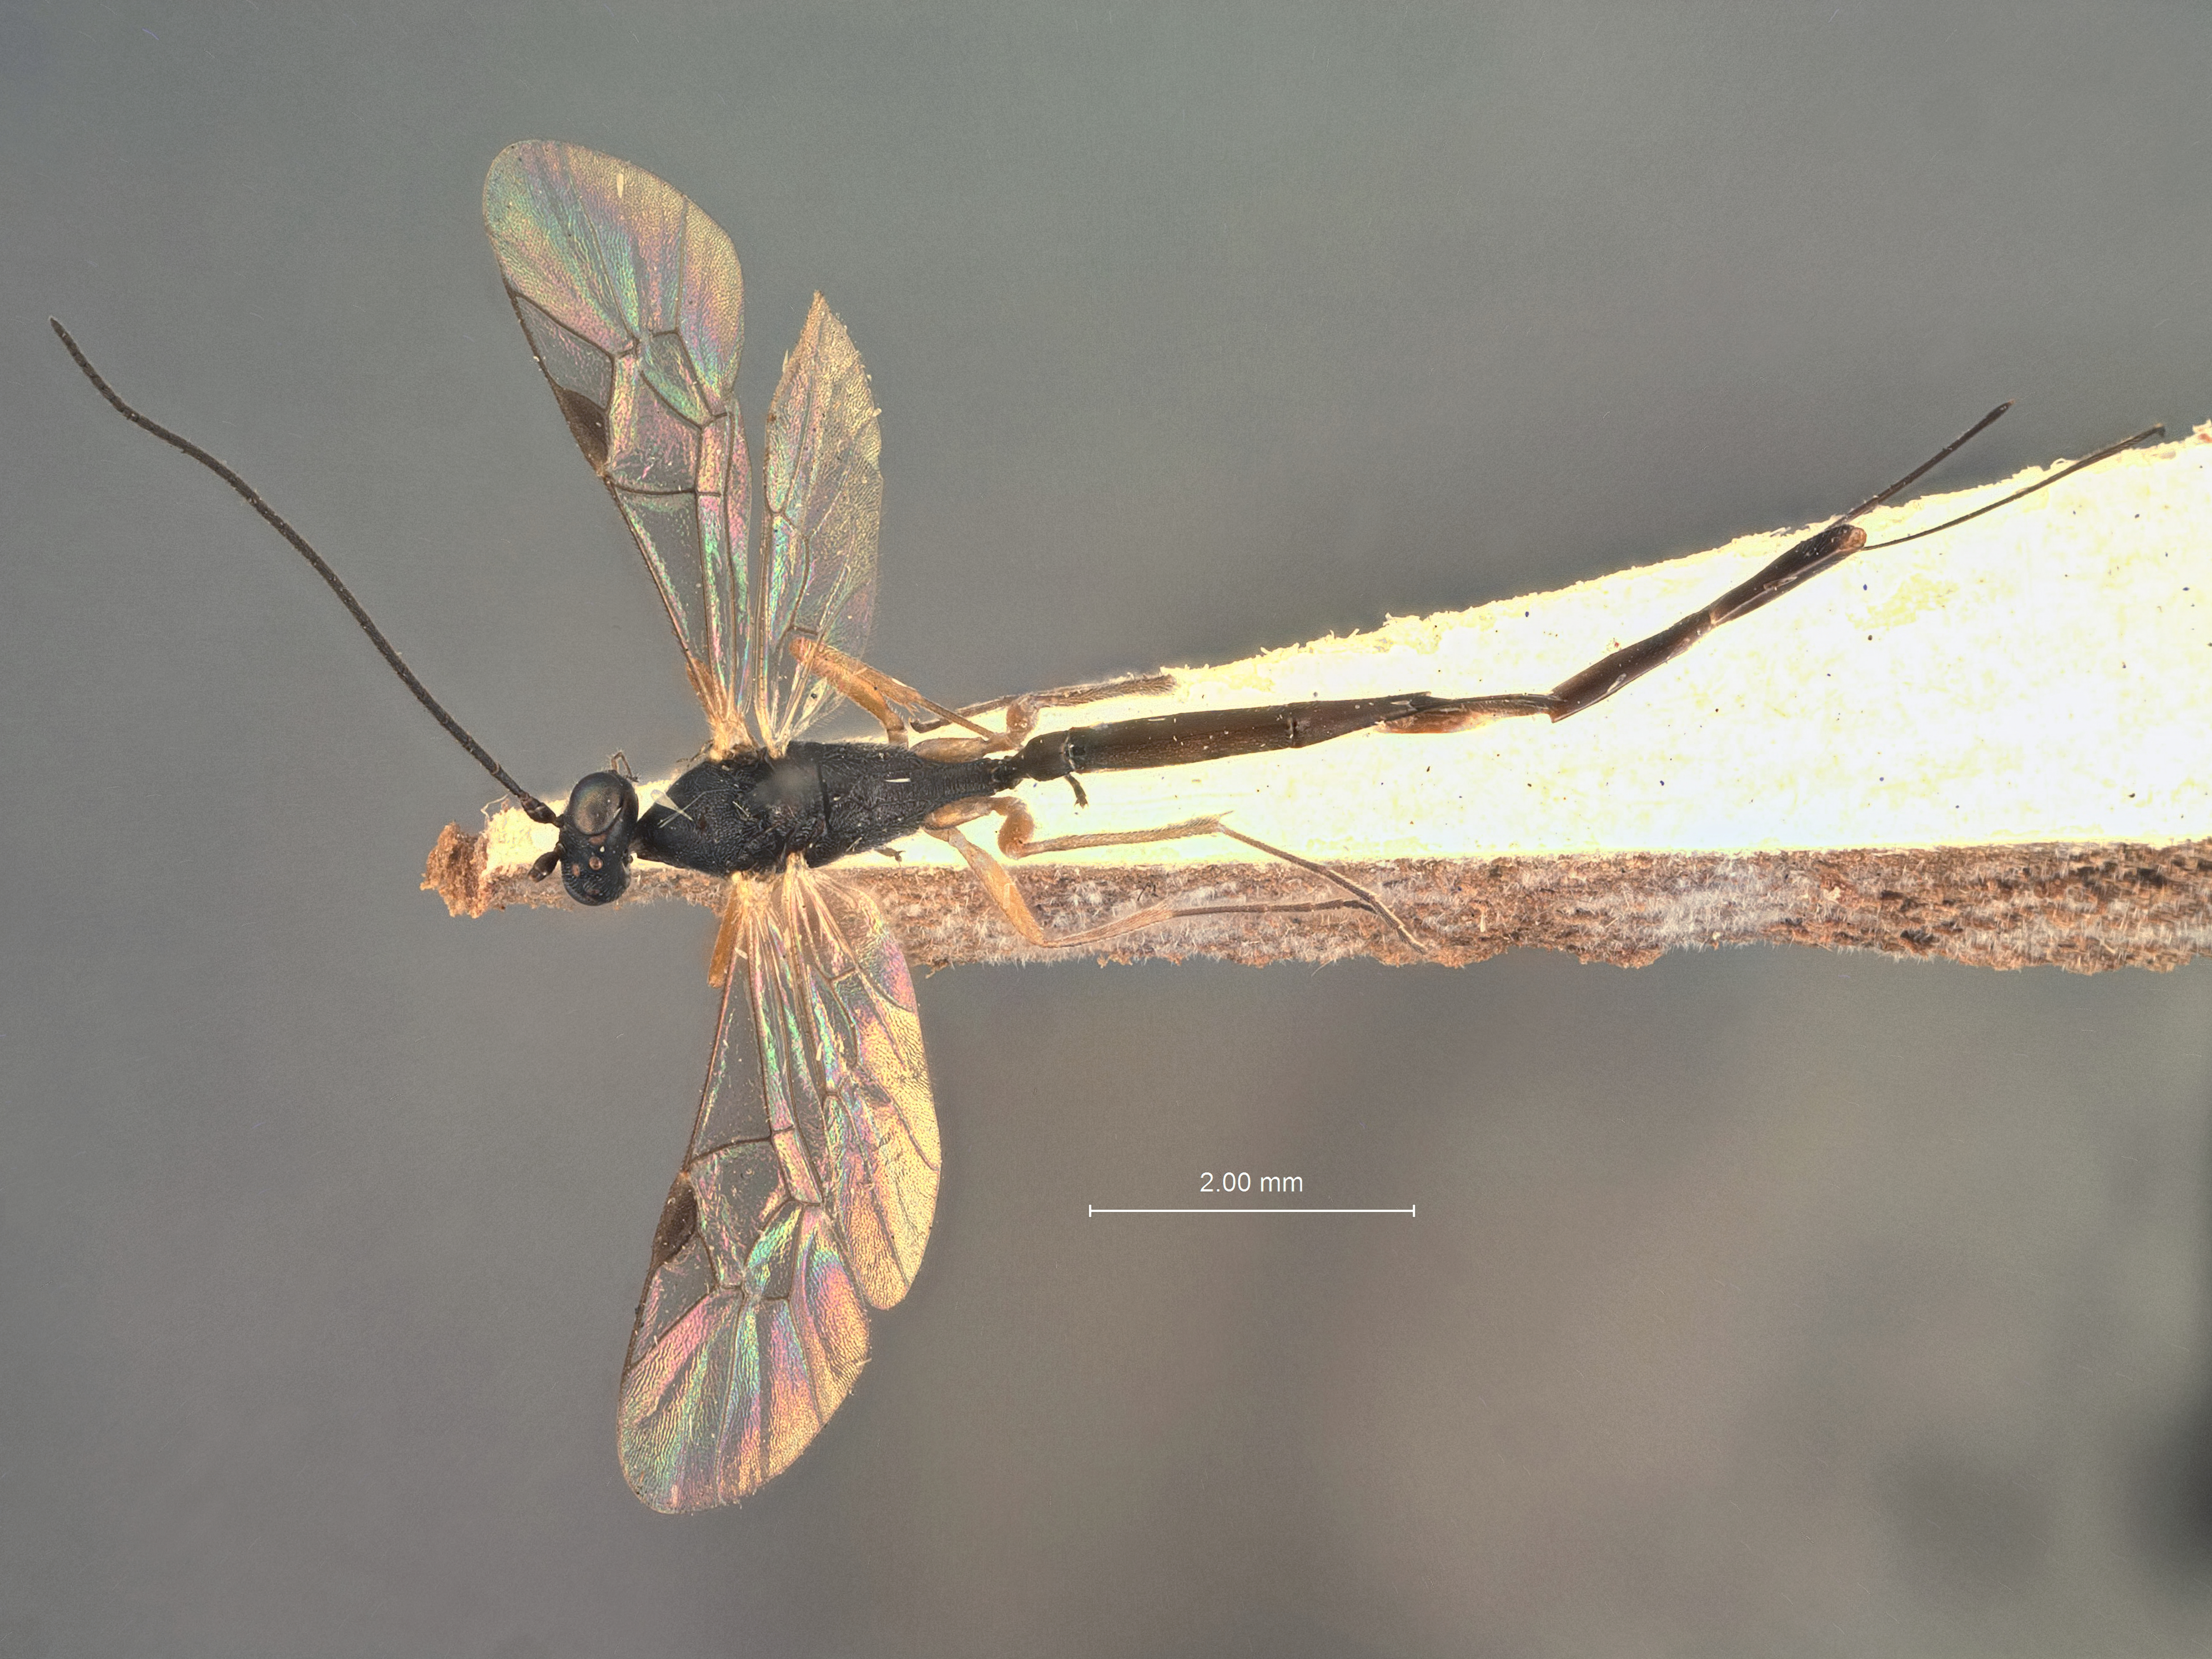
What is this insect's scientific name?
Cremastus protractus
